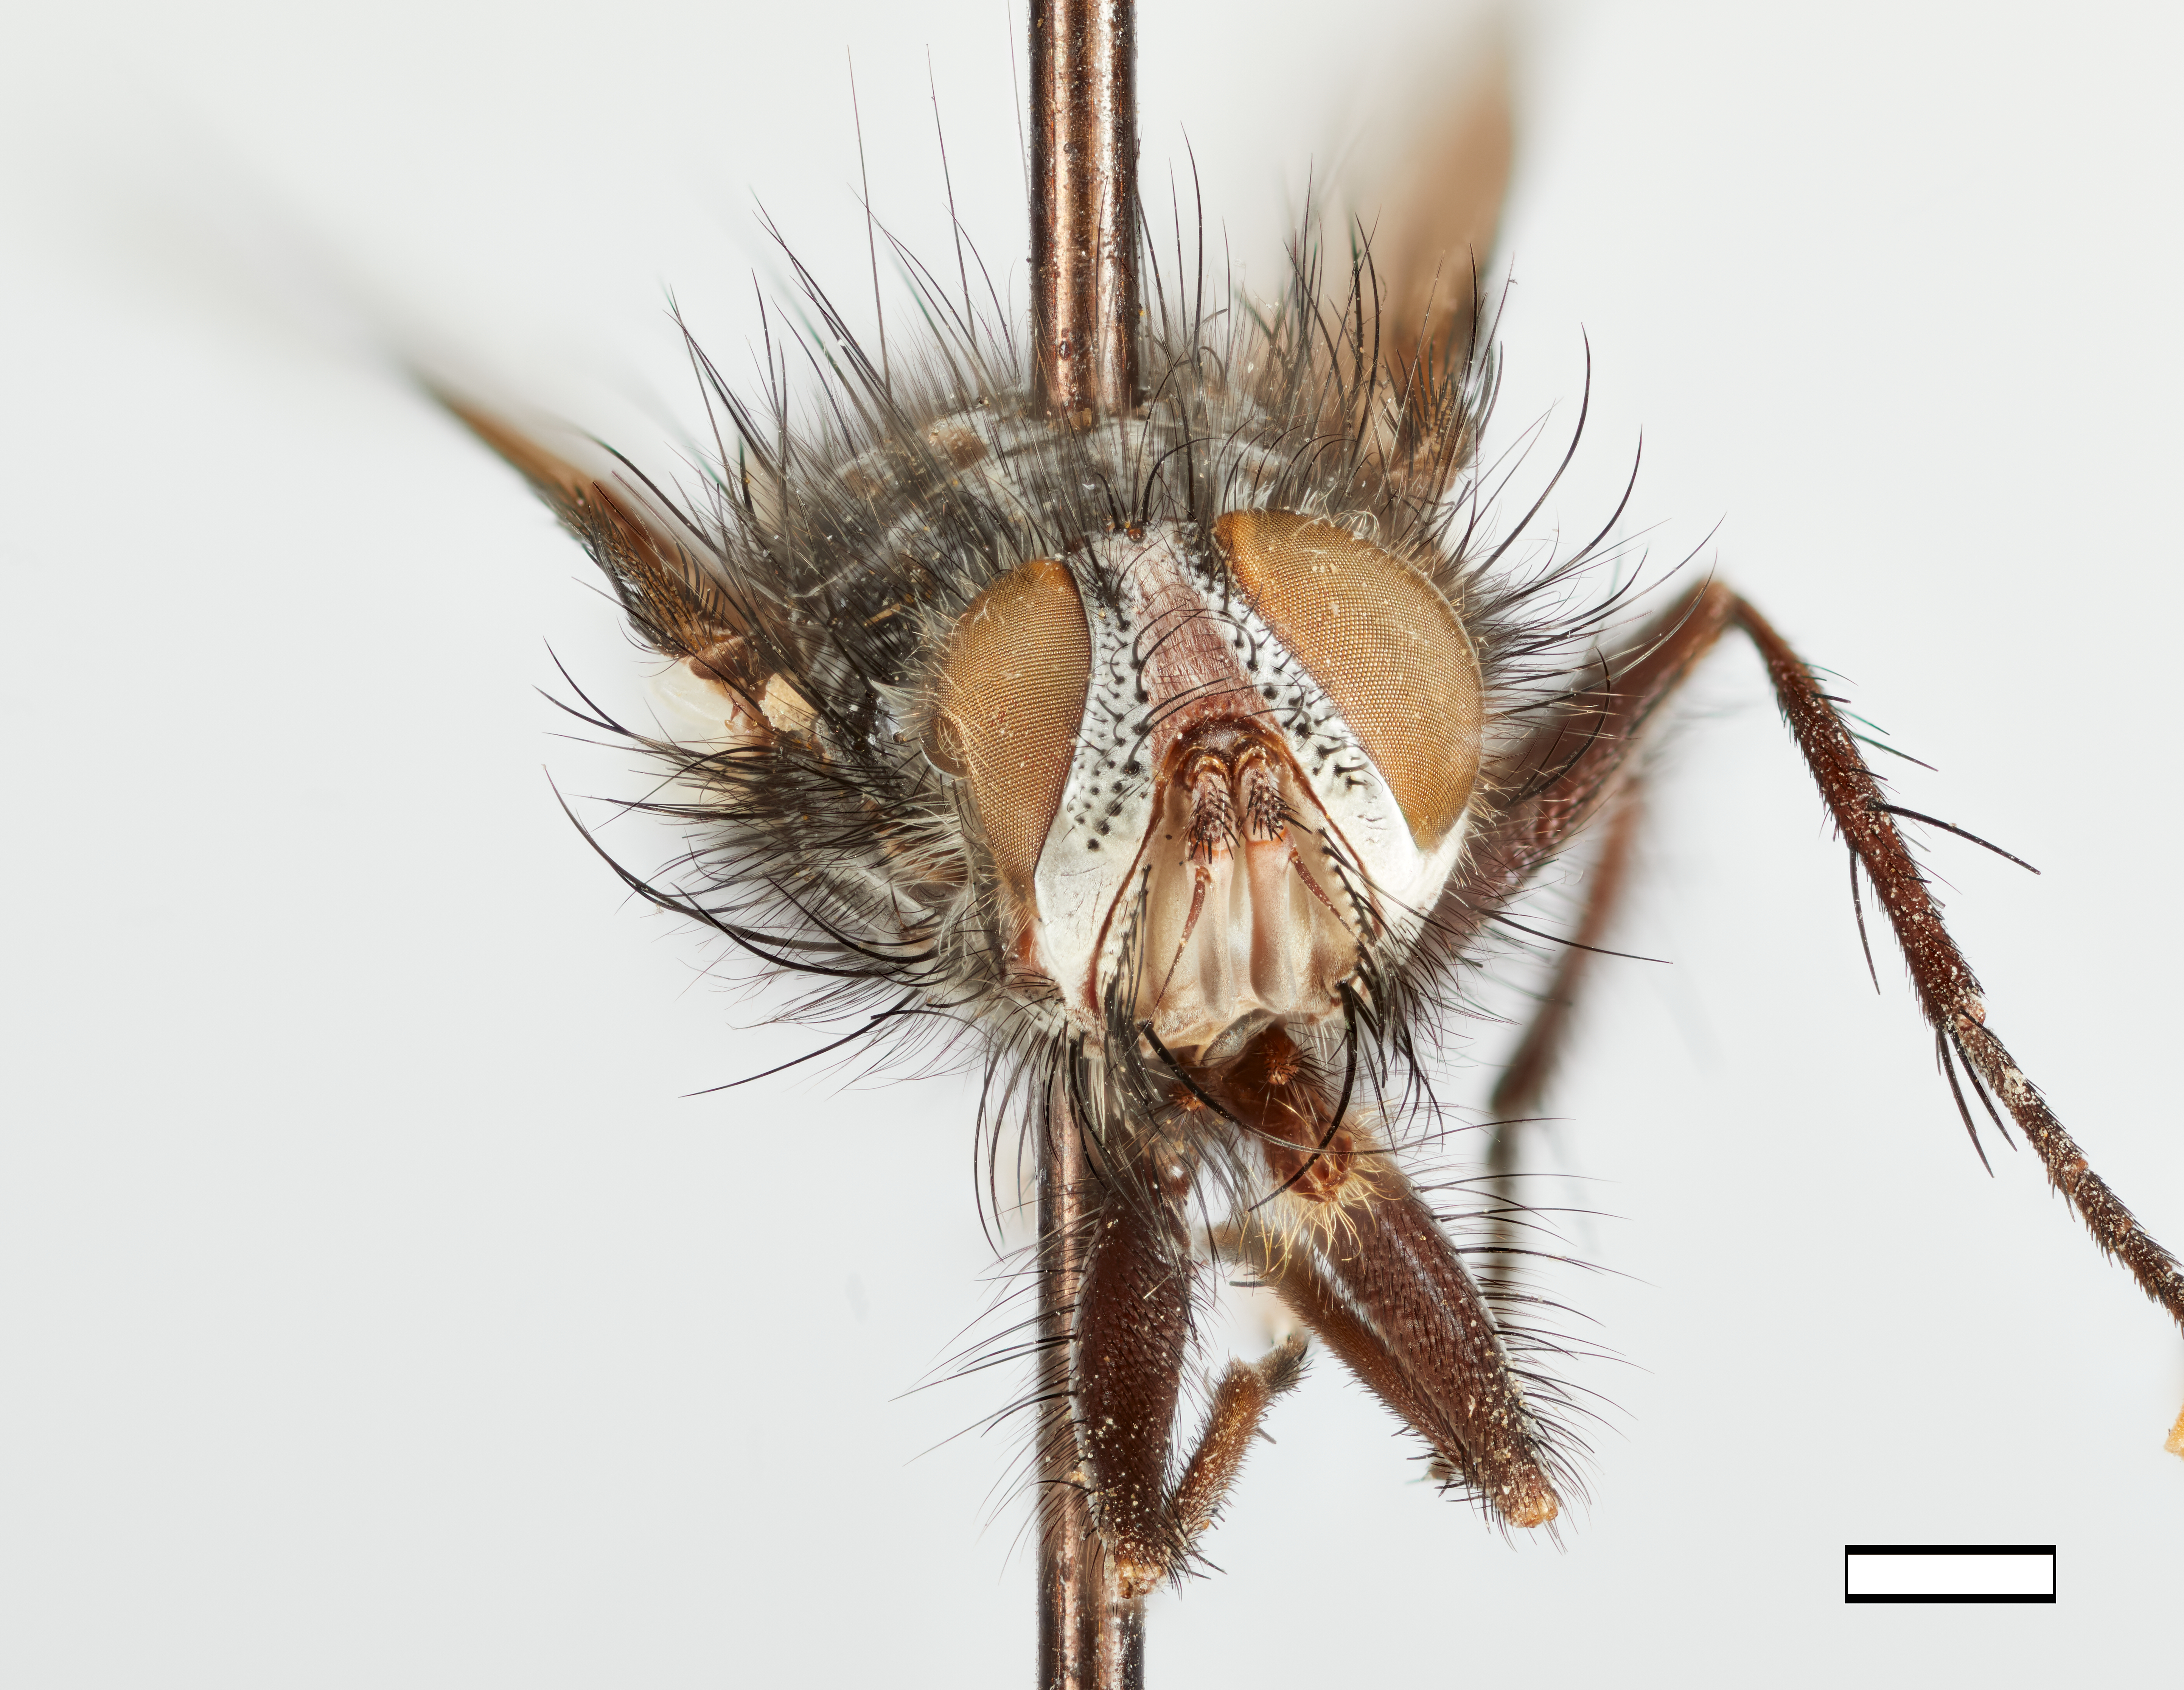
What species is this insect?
Phorocera silvatica
